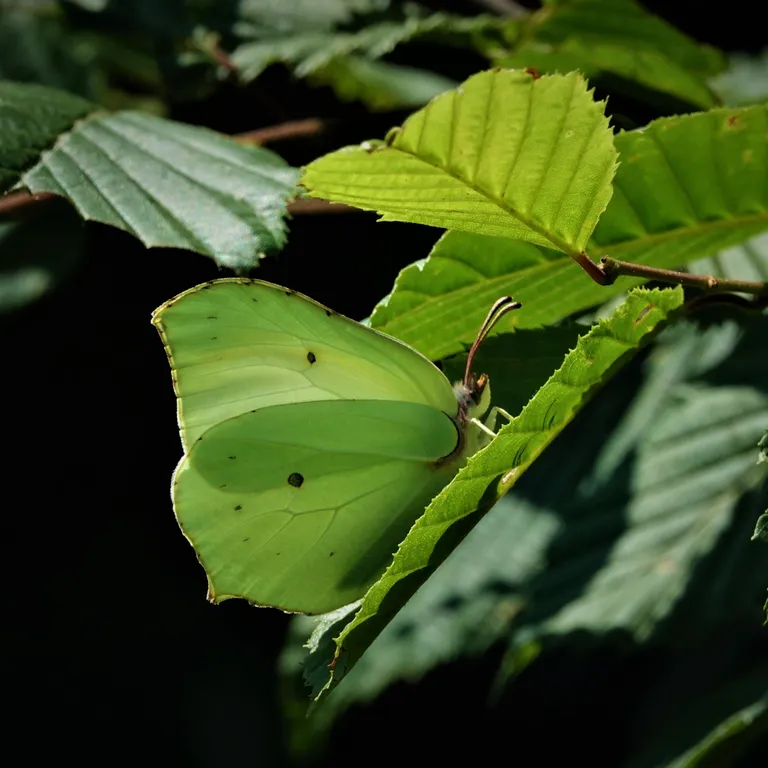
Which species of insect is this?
Gonepteryx rhamni
